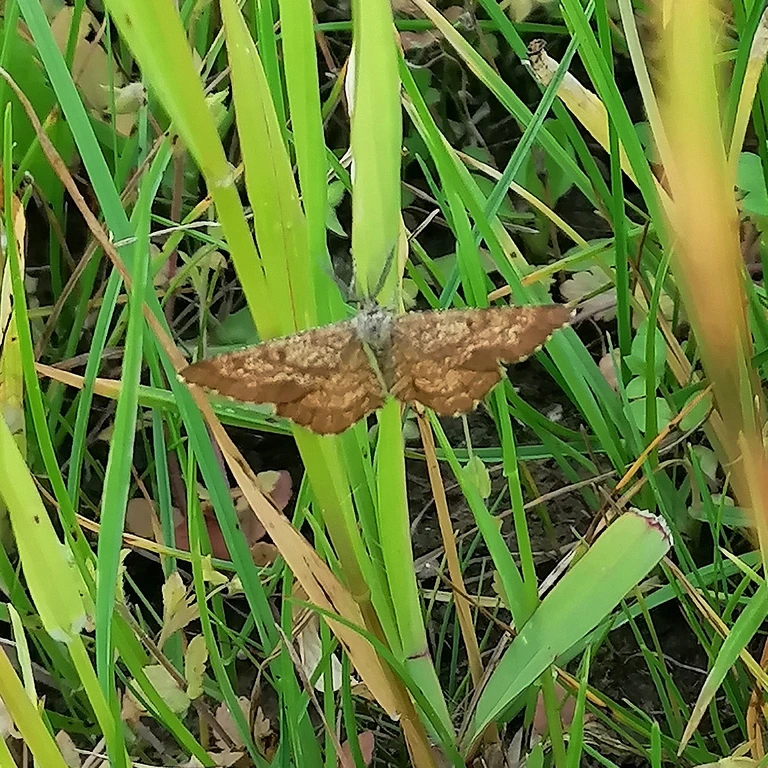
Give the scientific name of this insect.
Ematurga atomaria
